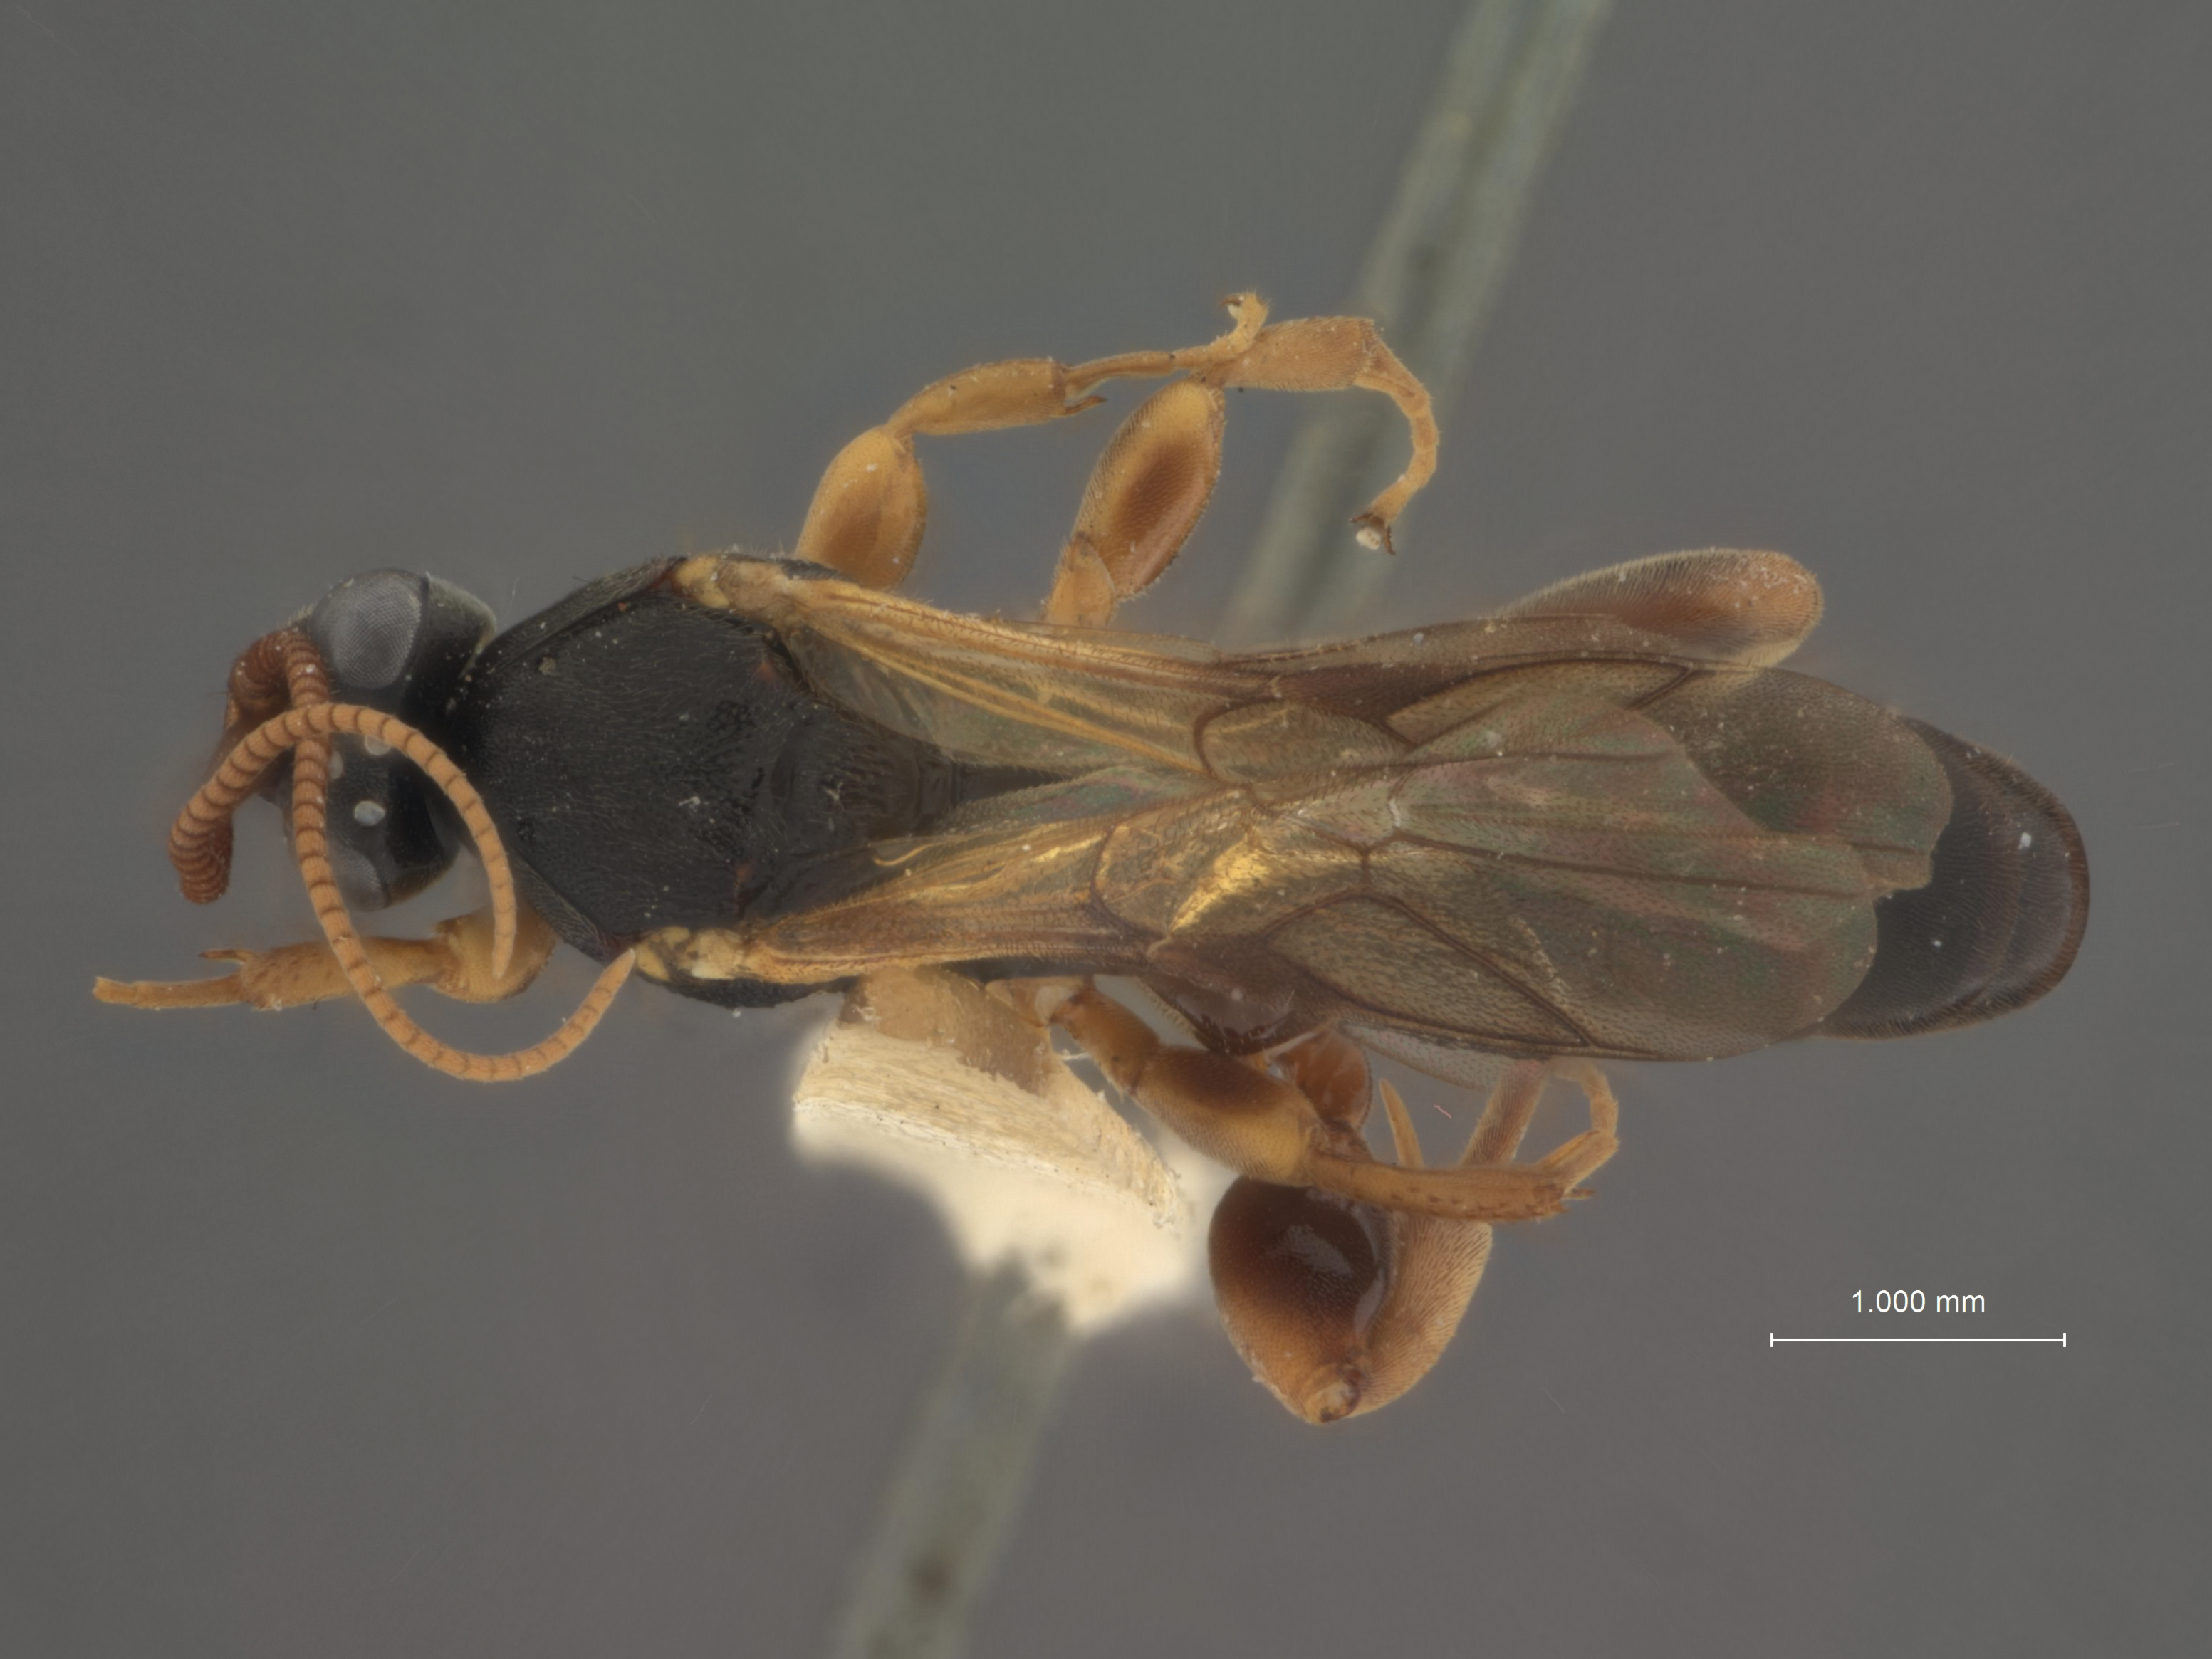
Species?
Metacoelus cavicola
